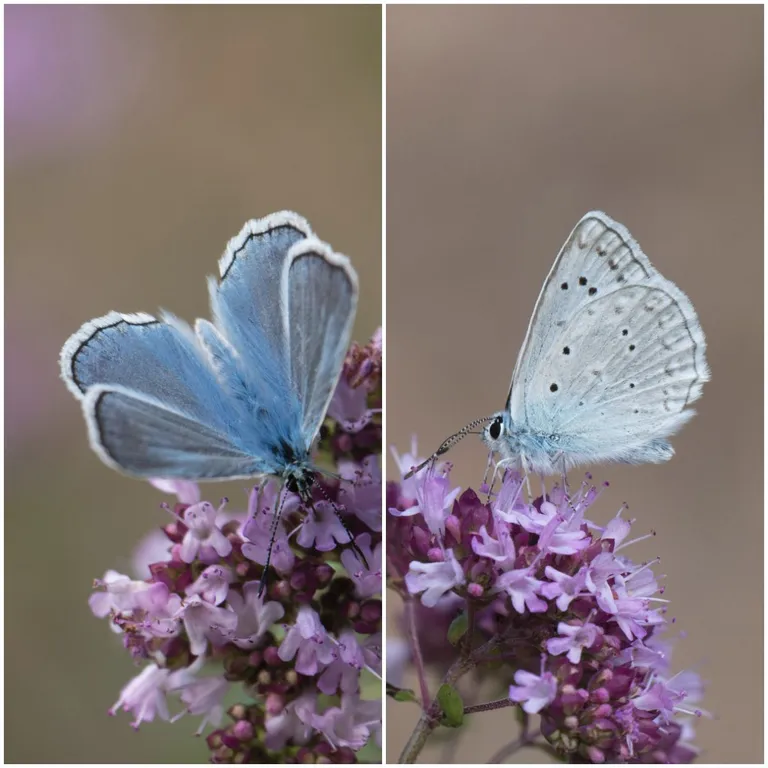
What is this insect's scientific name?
Polyommatus daphnis
